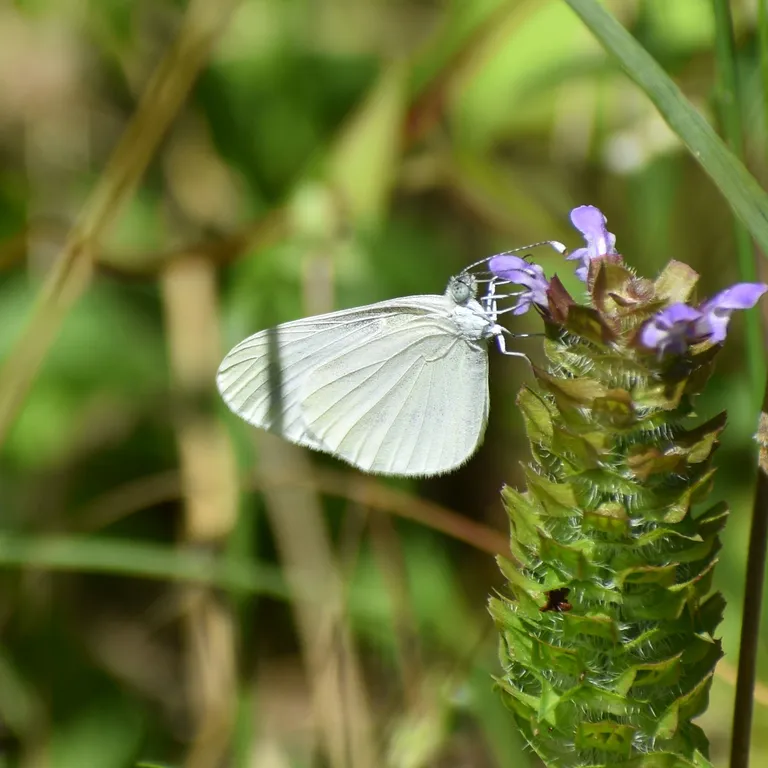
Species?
Leptidea sinapis/juvernica
